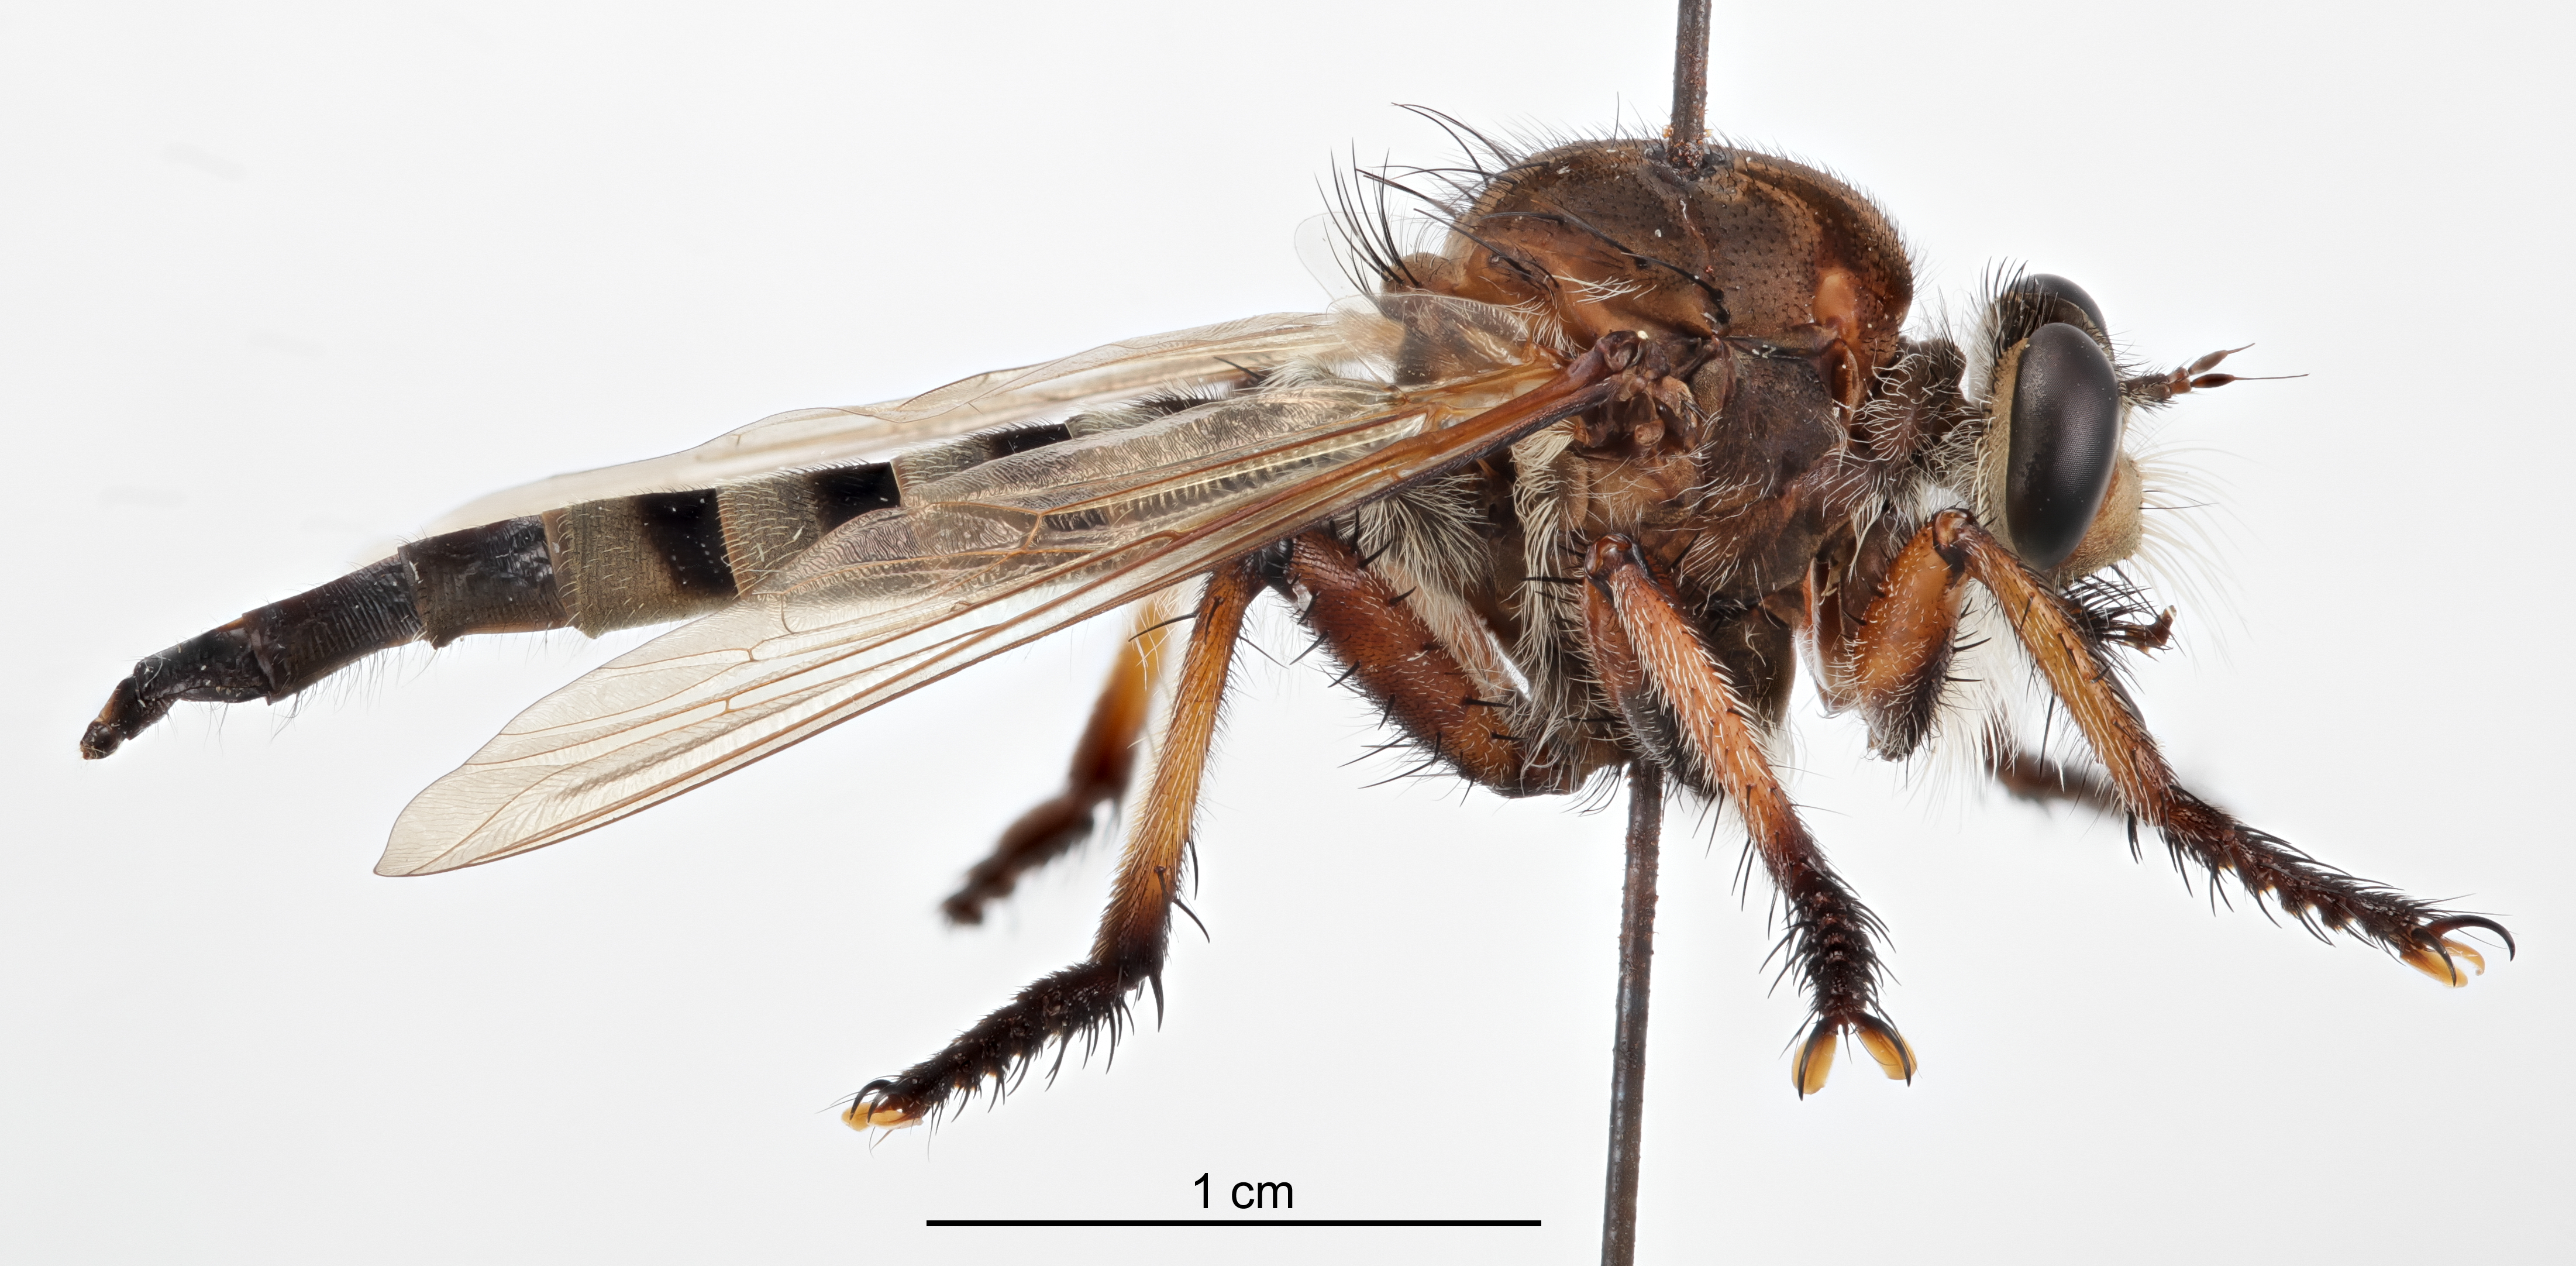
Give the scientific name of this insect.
Promachus hinei
